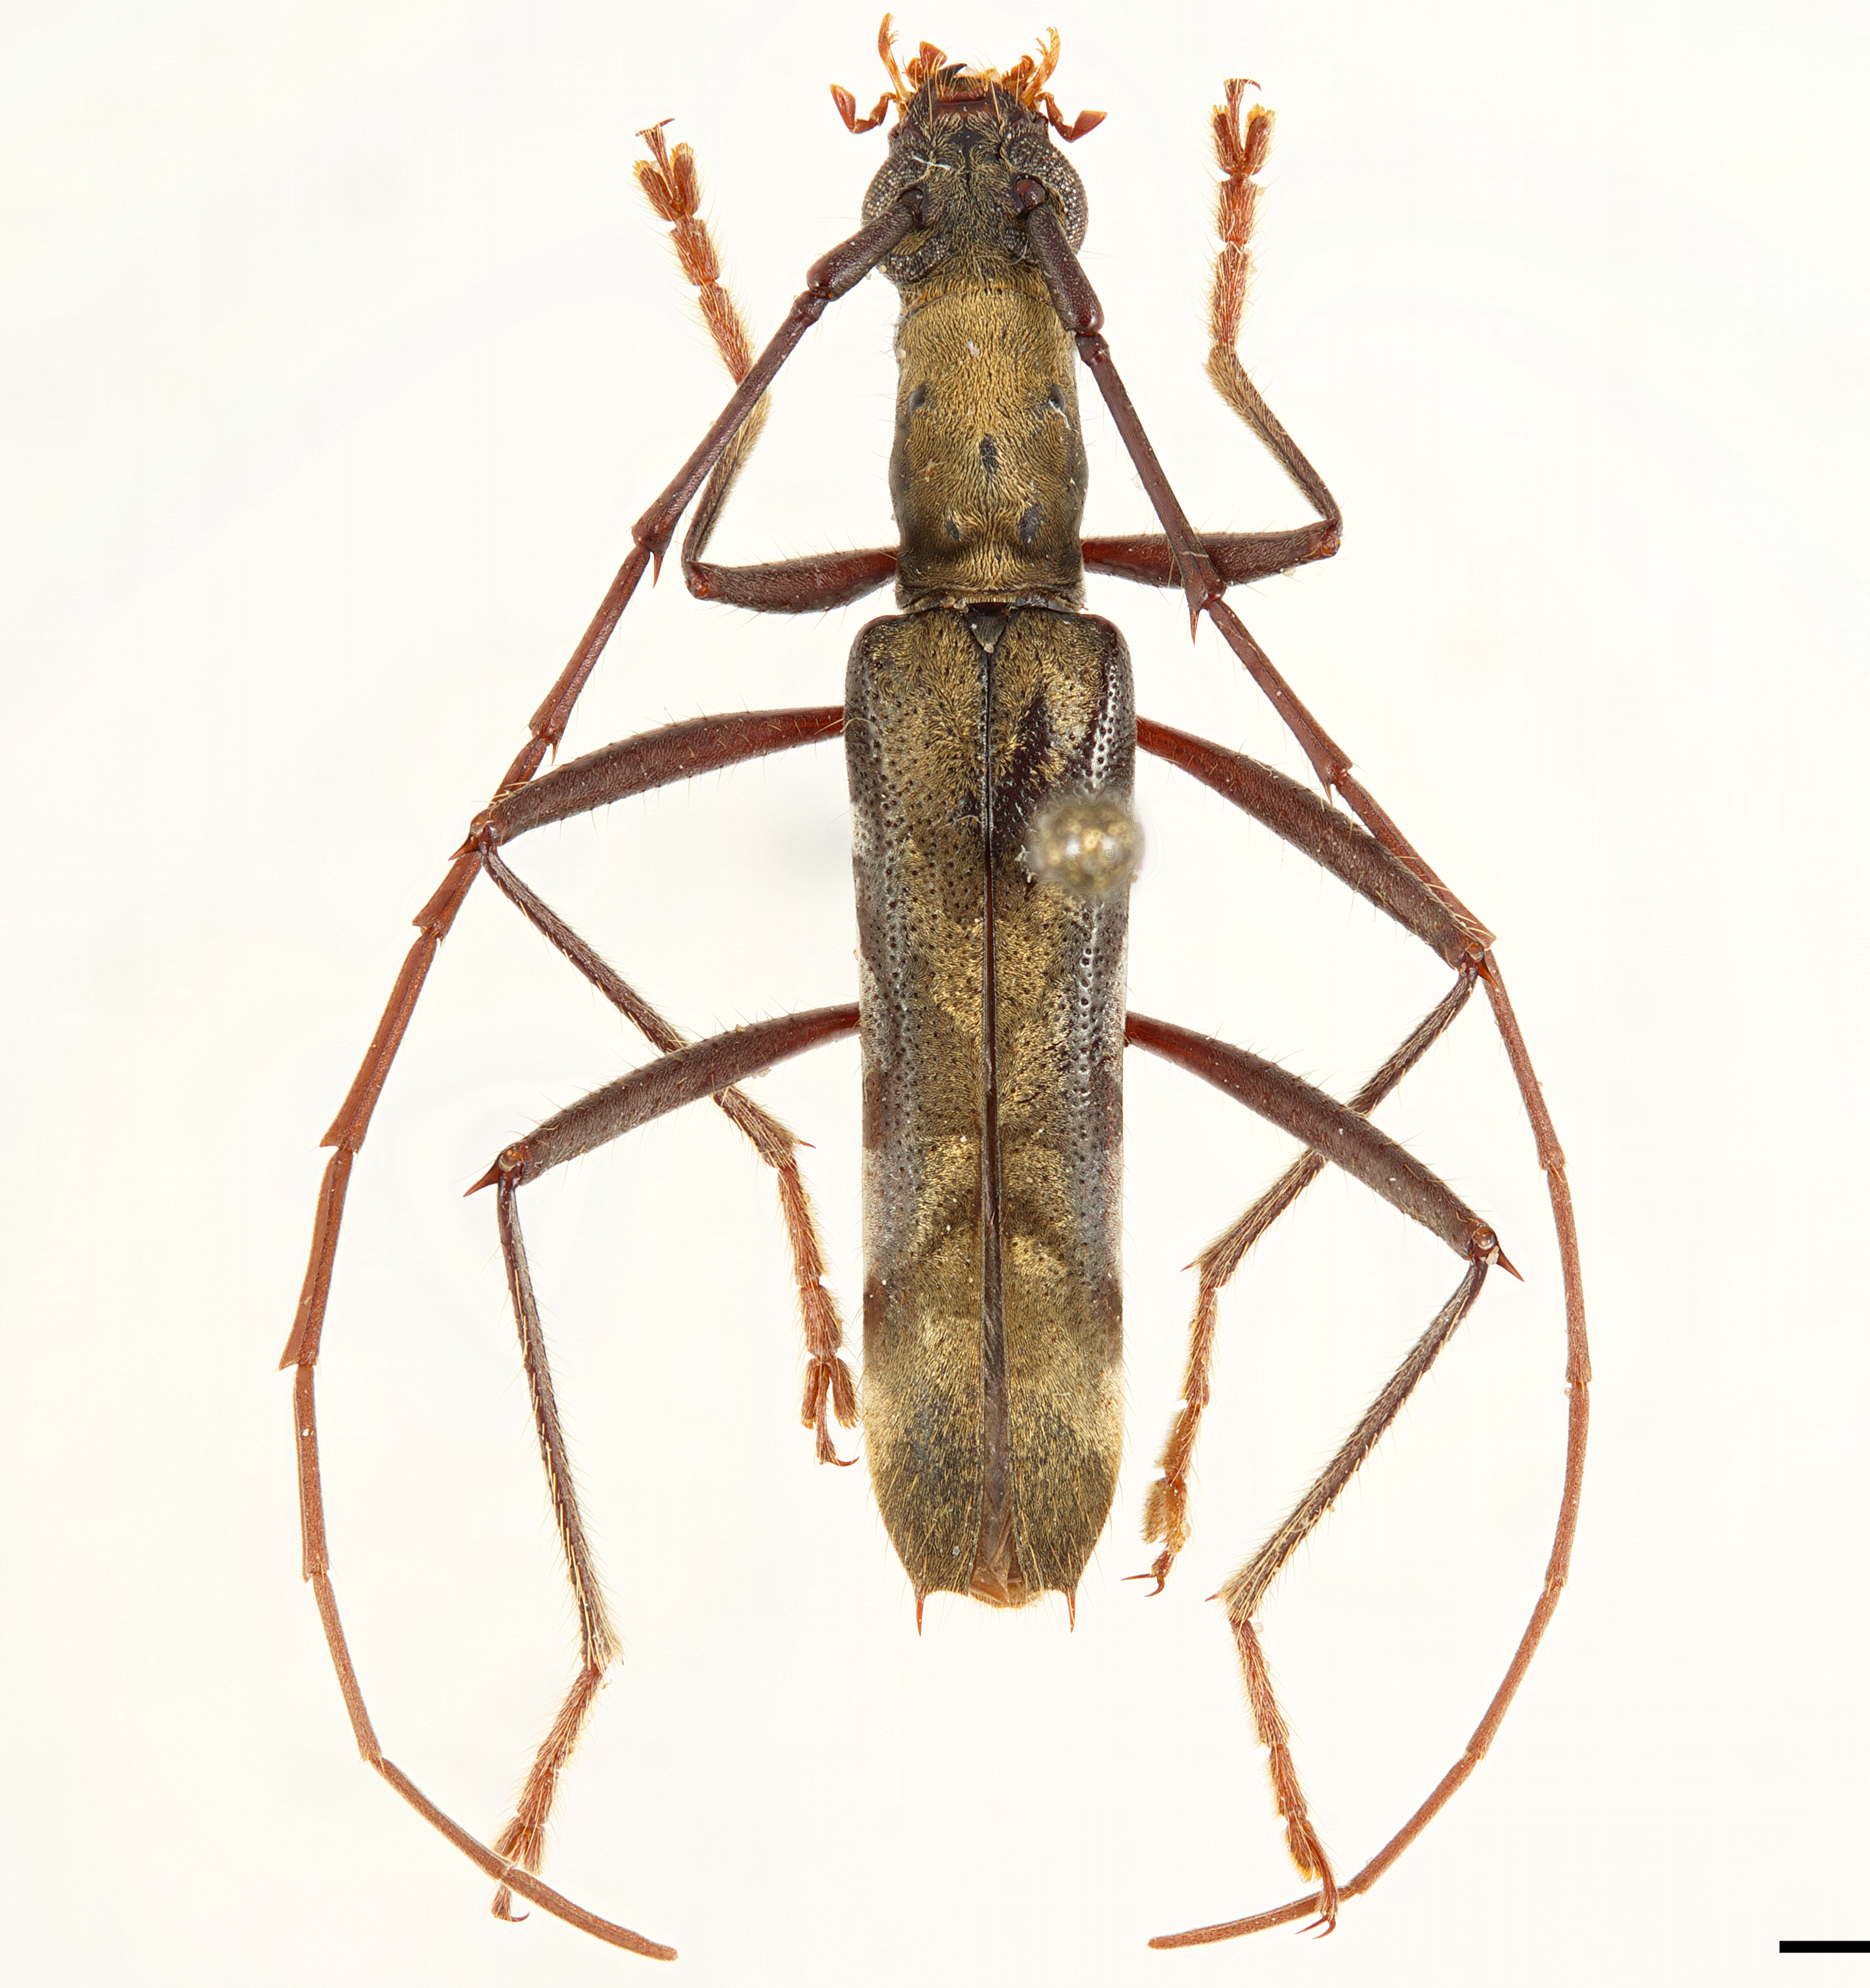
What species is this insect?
Appula melancholica
